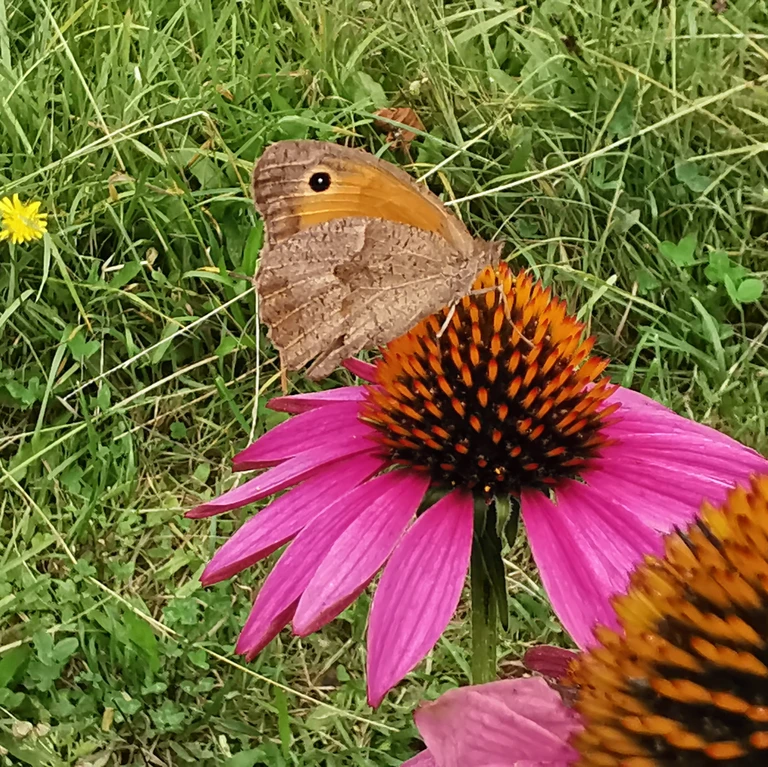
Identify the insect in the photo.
Maniola jurtina
